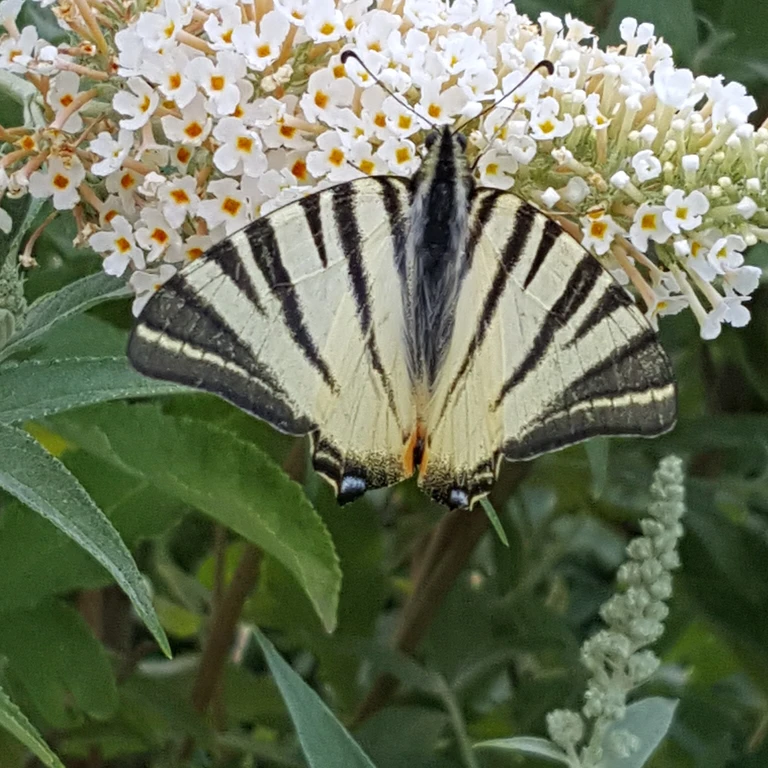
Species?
Iphiclides podalirius
